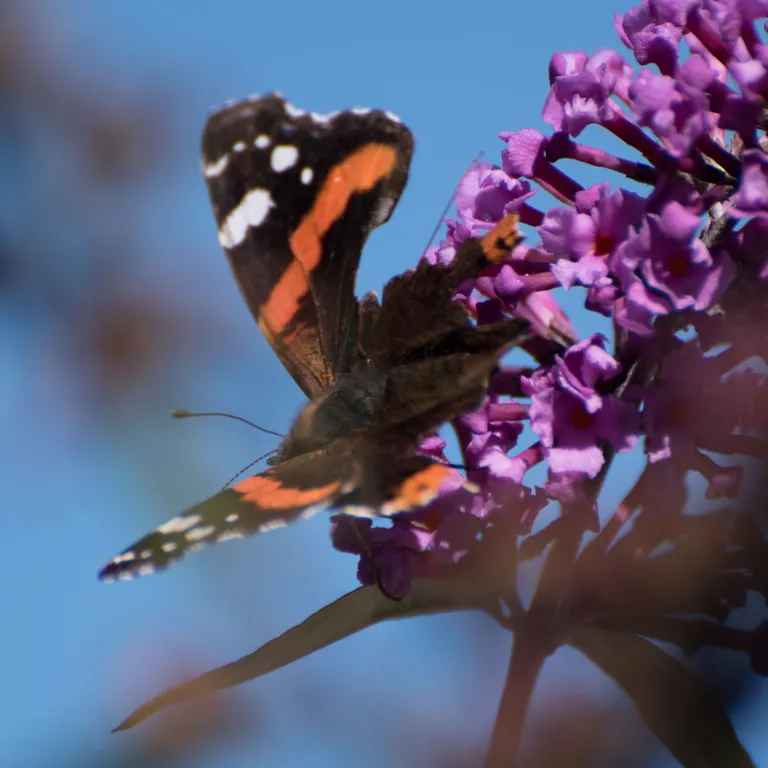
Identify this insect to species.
Vanessa atalanta
